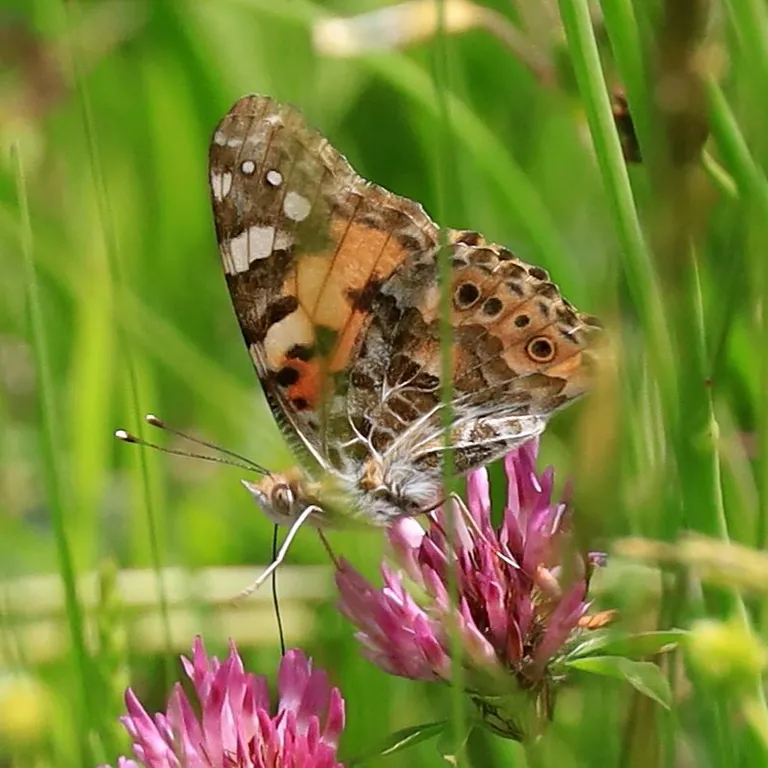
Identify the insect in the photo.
Vanessa cardui
